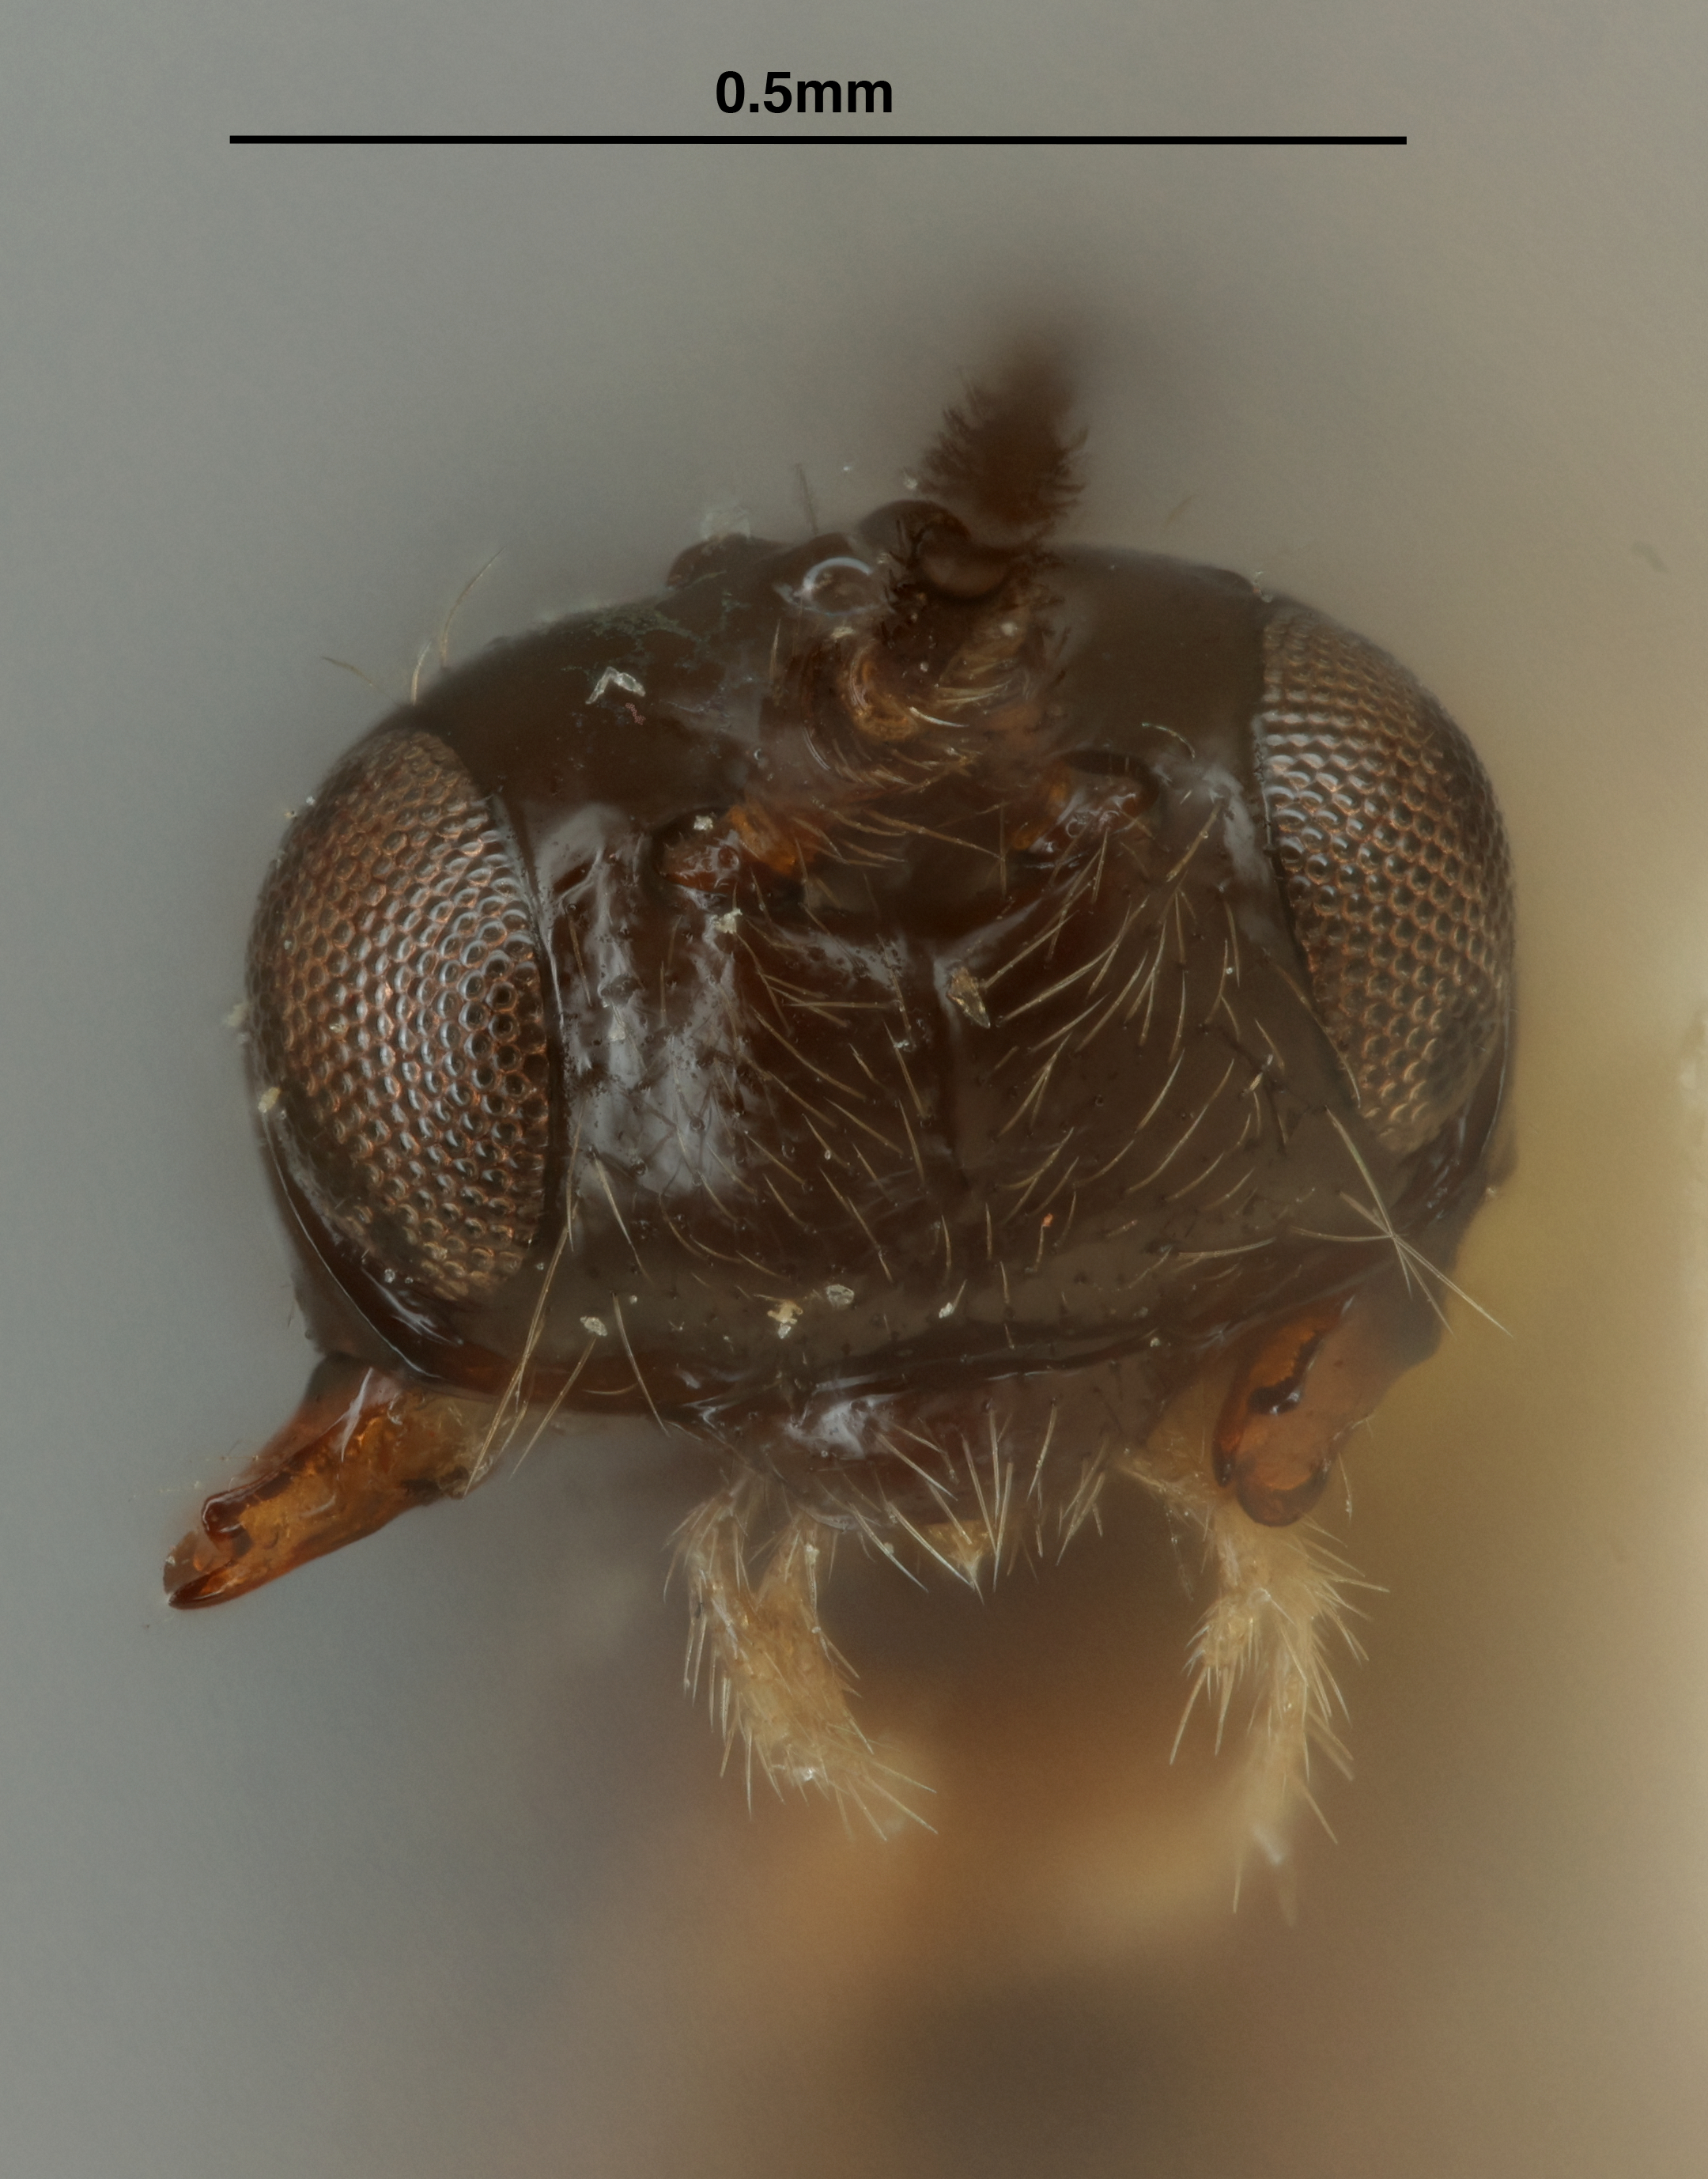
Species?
Aspilota melabasis
